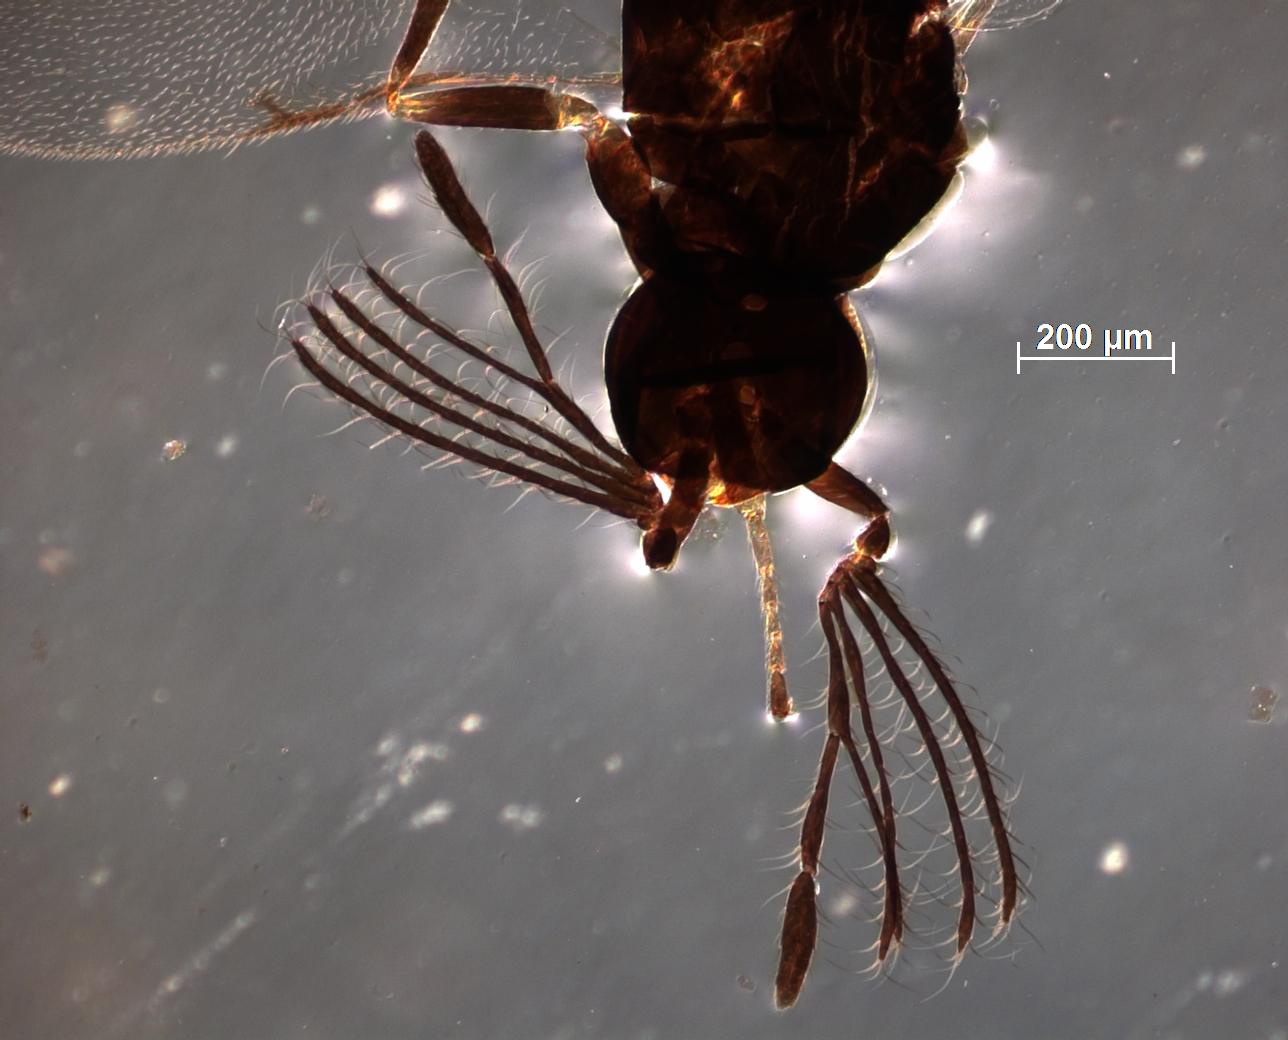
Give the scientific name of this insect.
Tetracnemus heterocornis
